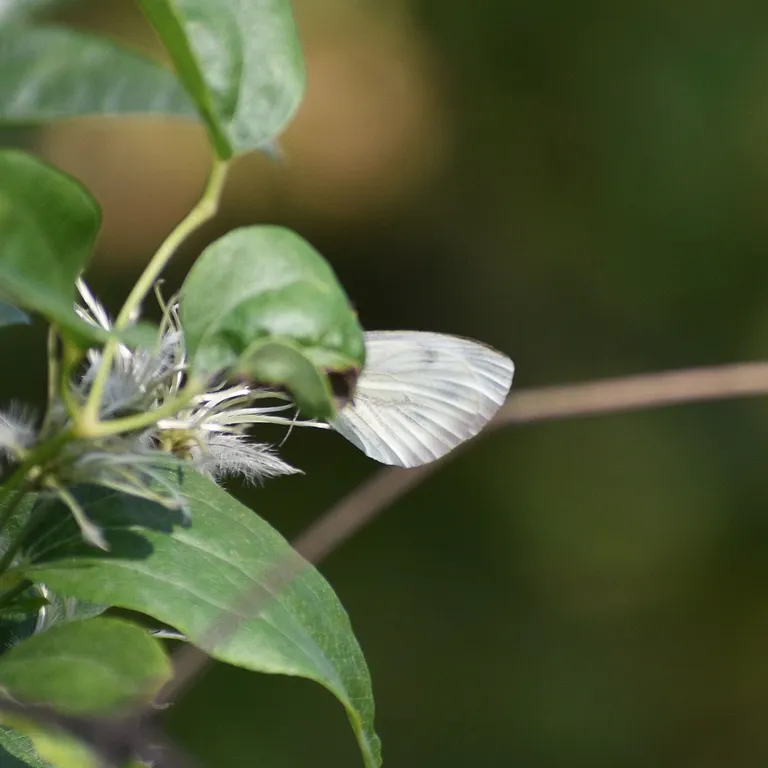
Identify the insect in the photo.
Pieris napi
